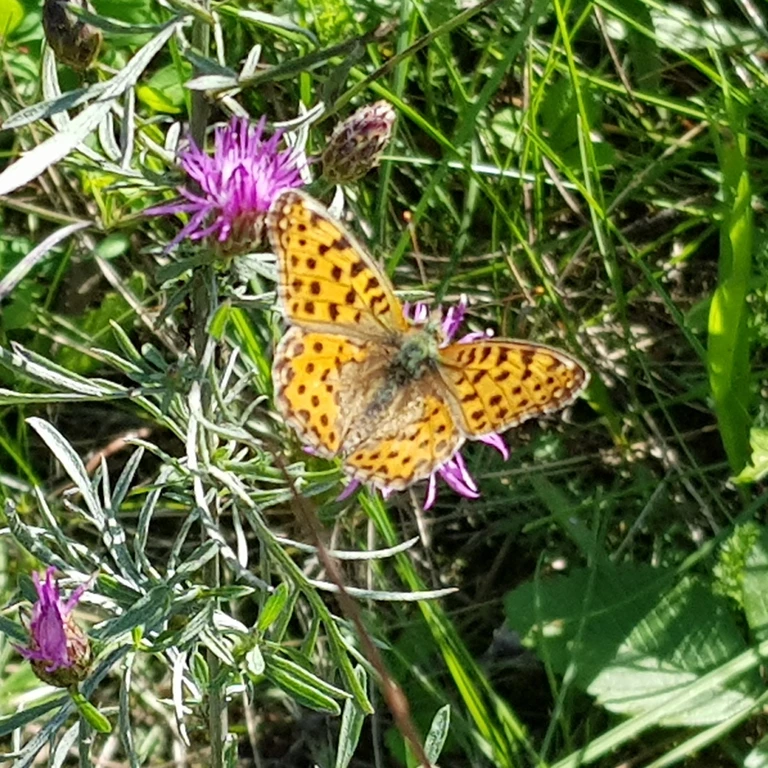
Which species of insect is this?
Issoria lathonia
